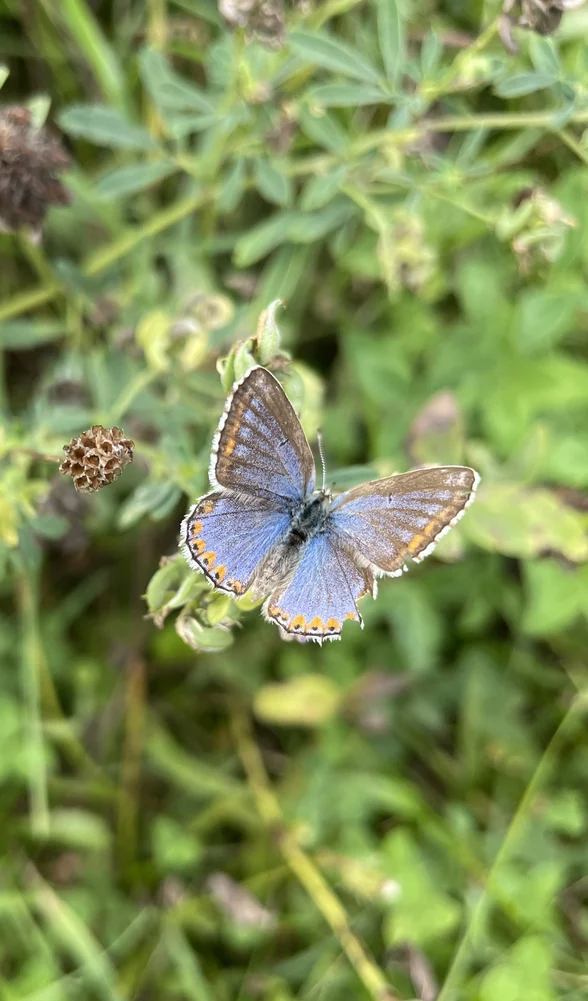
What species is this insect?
Lysandra bellargus
